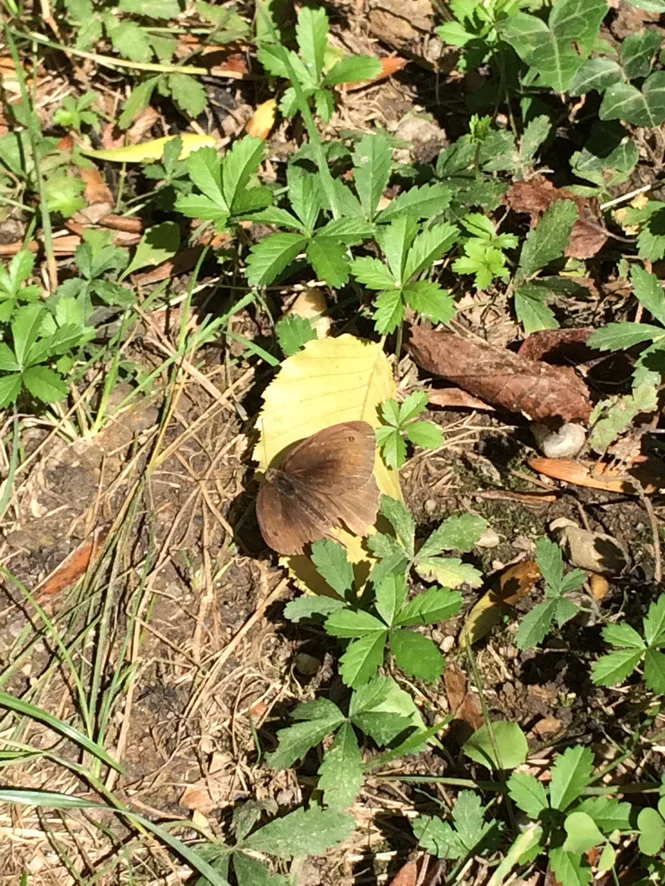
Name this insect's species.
Maniola jurtina
